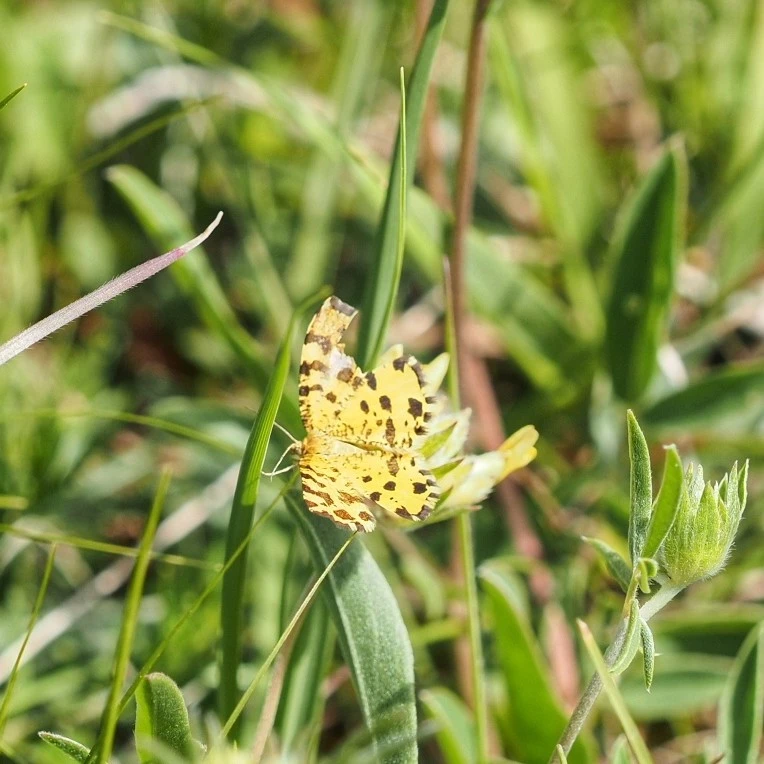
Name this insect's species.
Pseudopanthera macularia
